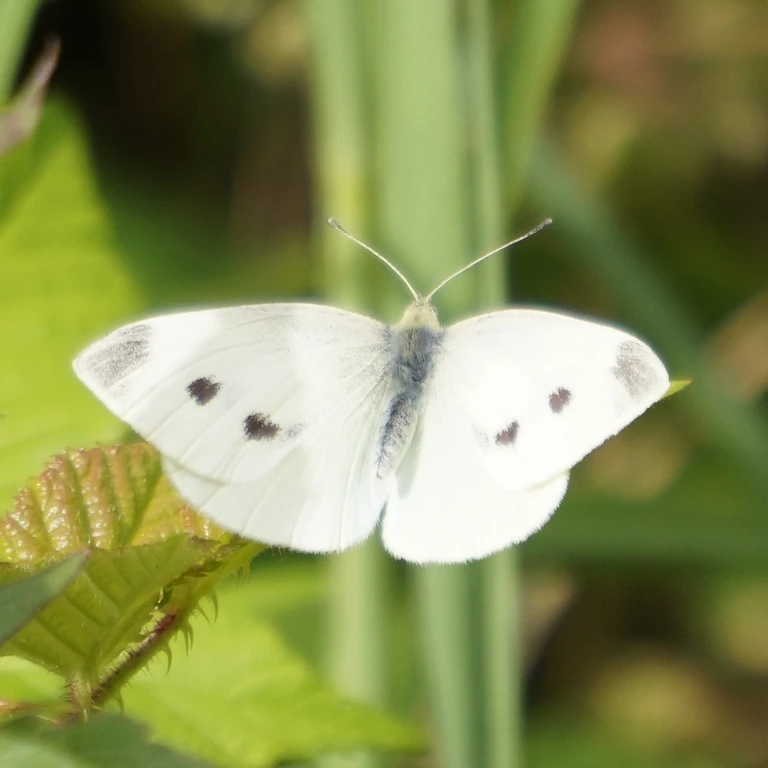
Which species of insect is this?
Pieris rapae
